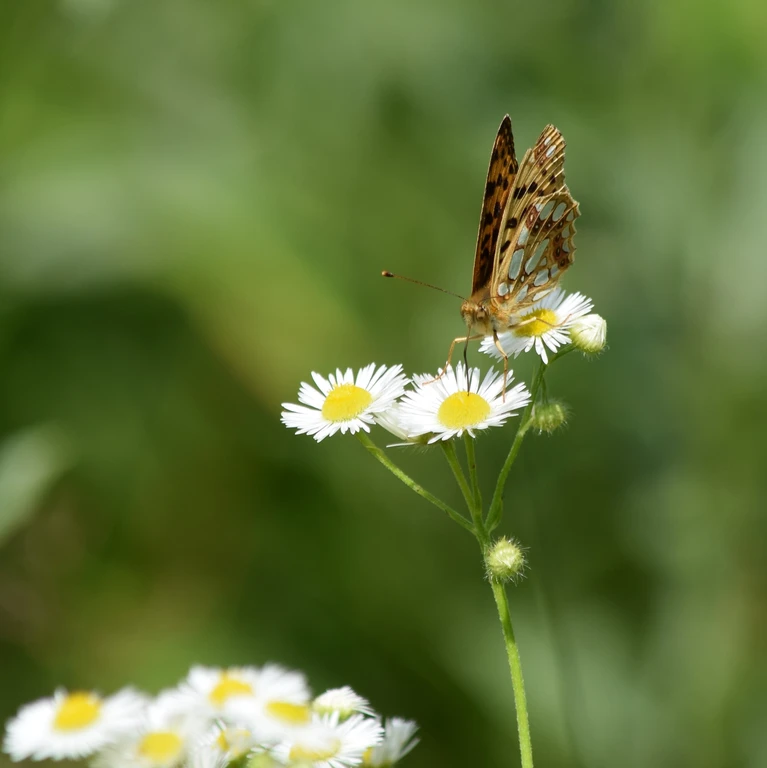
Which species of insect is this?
Issoria lathonia
